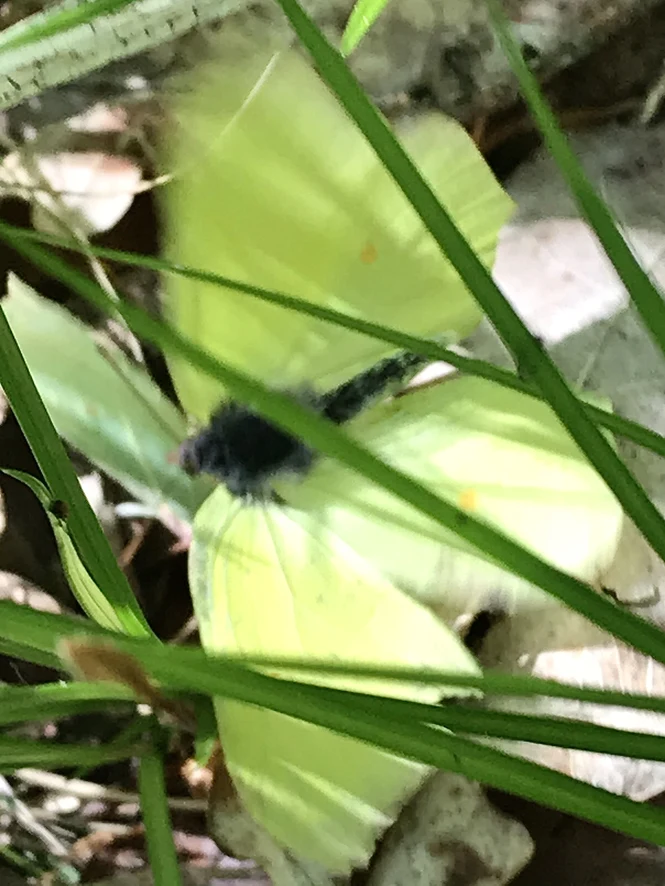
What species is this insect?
Gonepteryx rhamni
